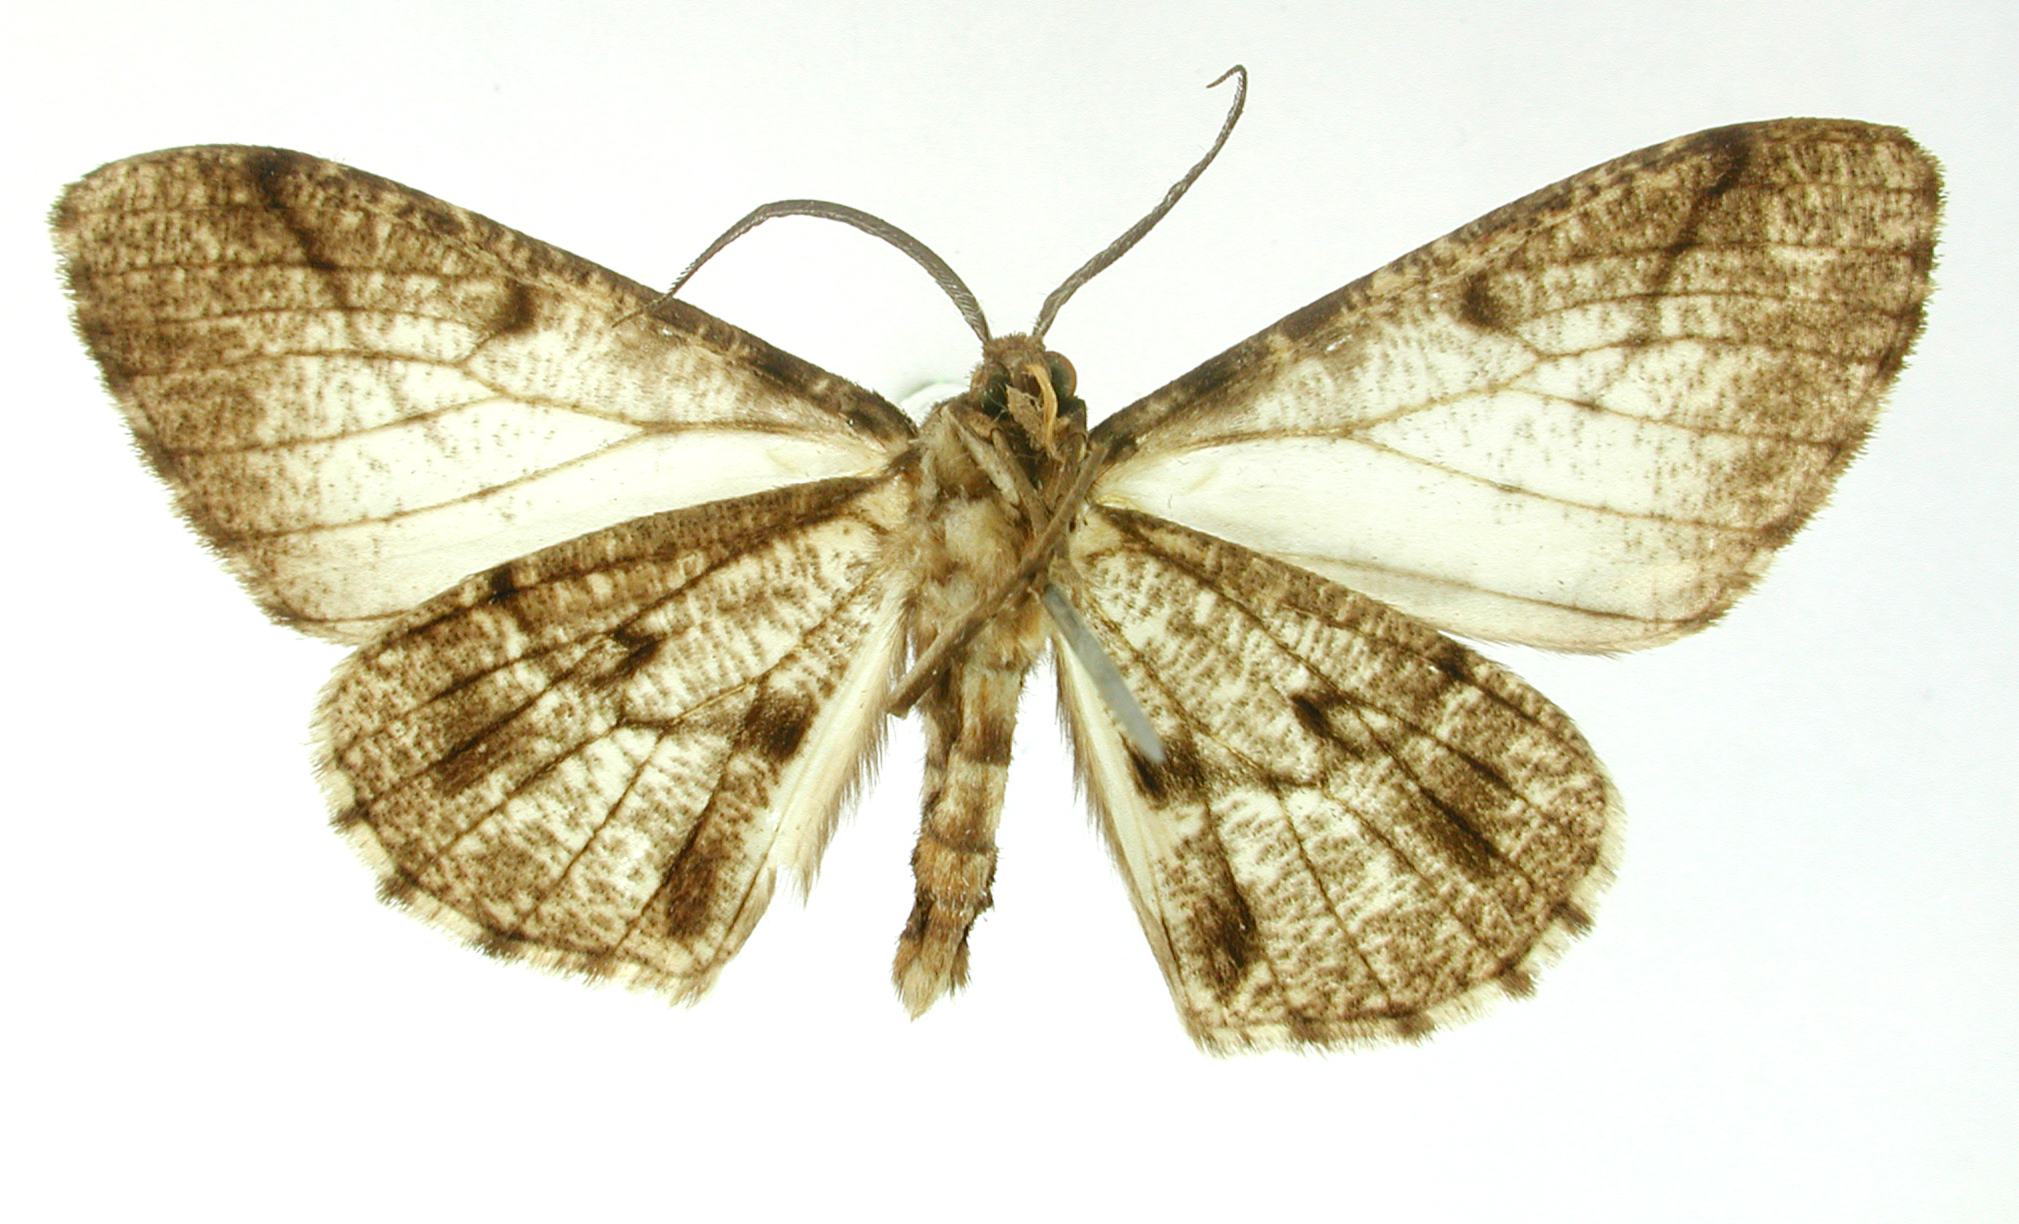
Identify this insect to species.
Nephodia cassariodes
